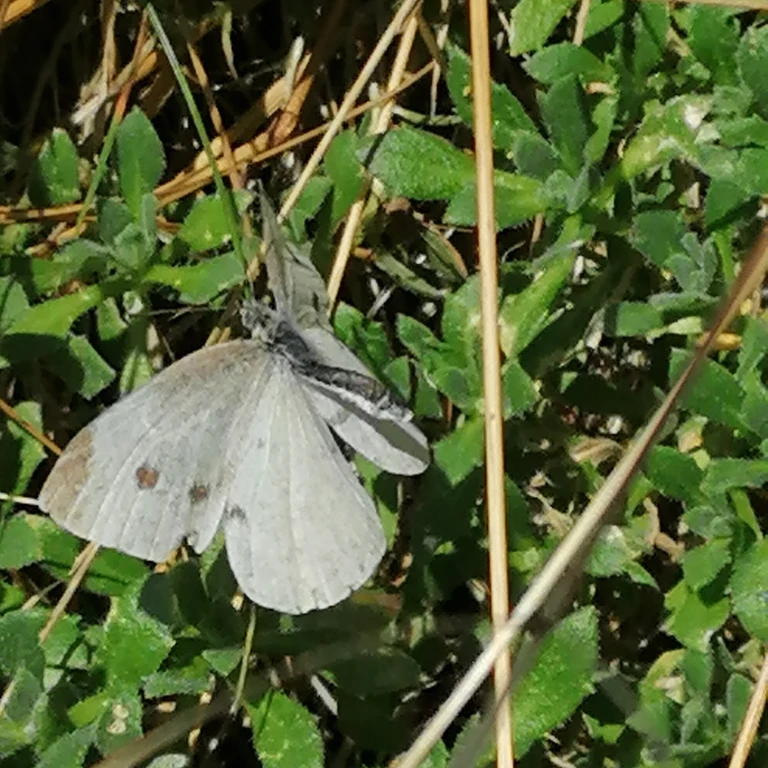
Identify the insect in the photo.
Pieris rapae
